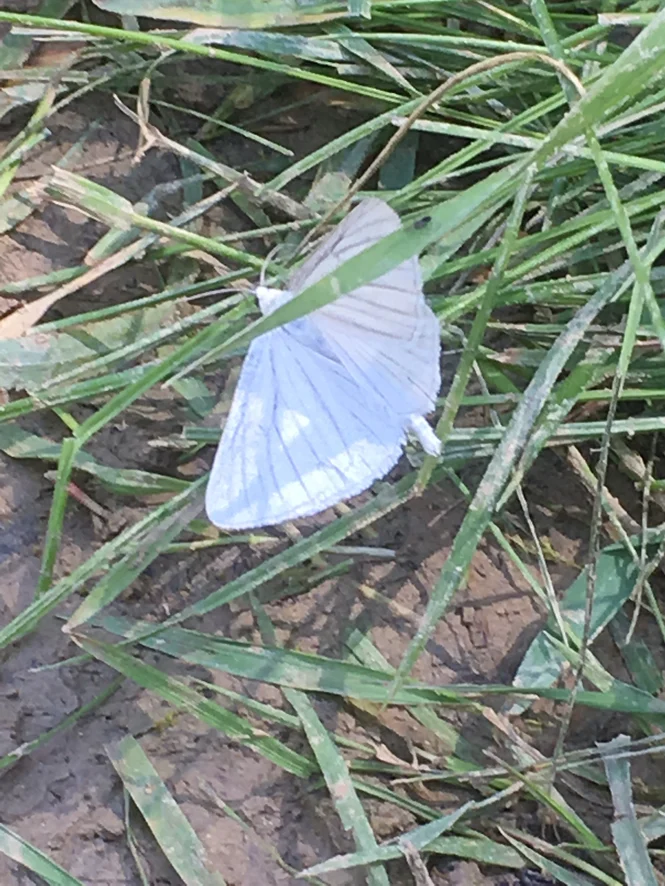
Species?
Siona lineata
